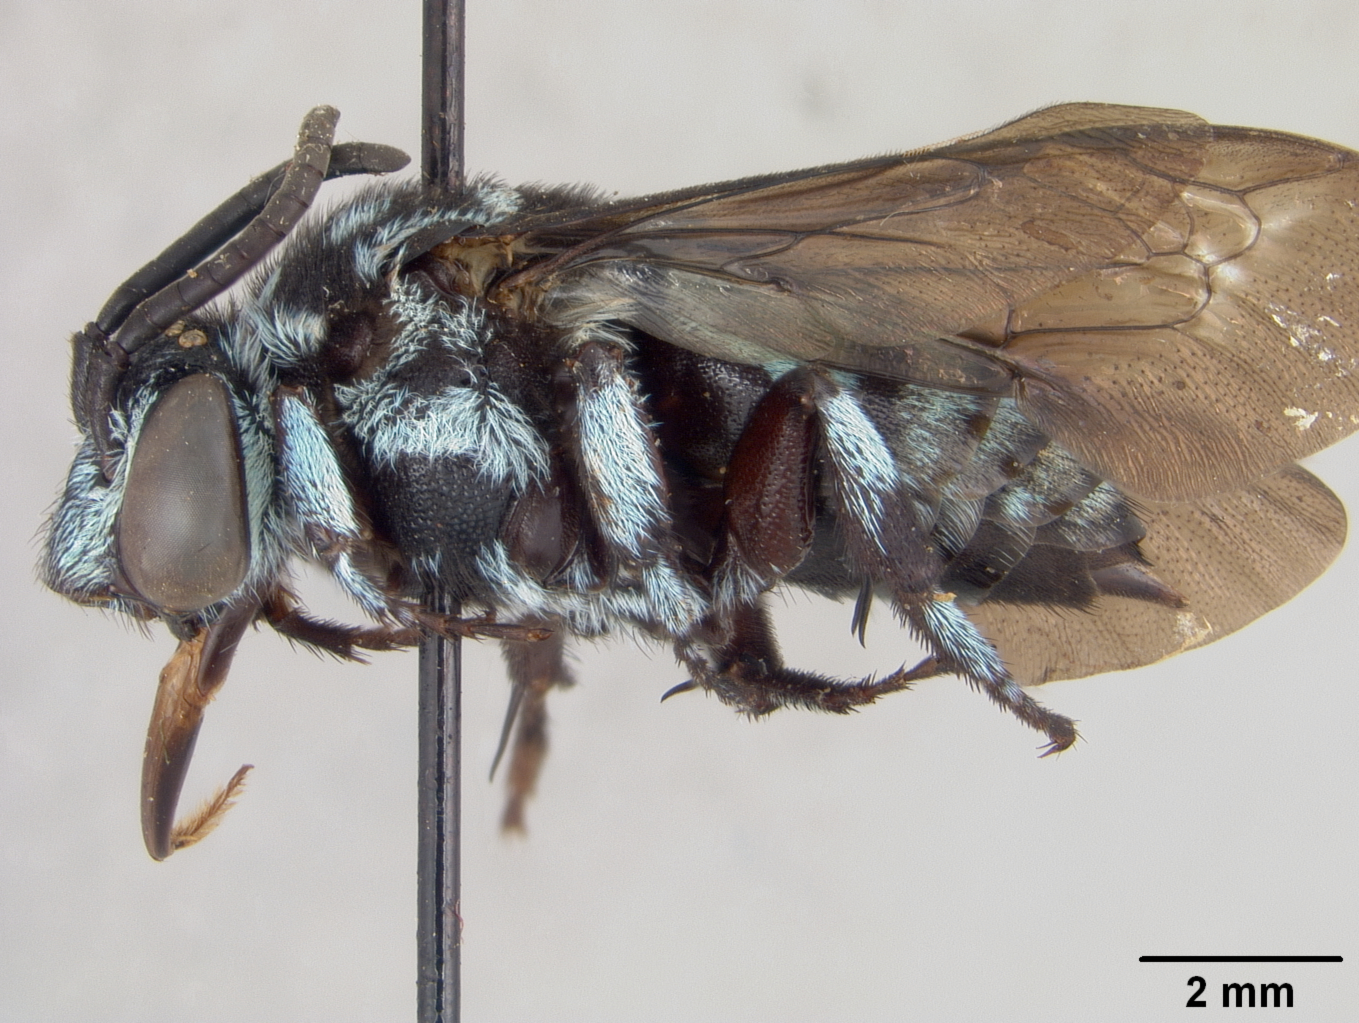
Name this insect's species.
Crocisa sordida
